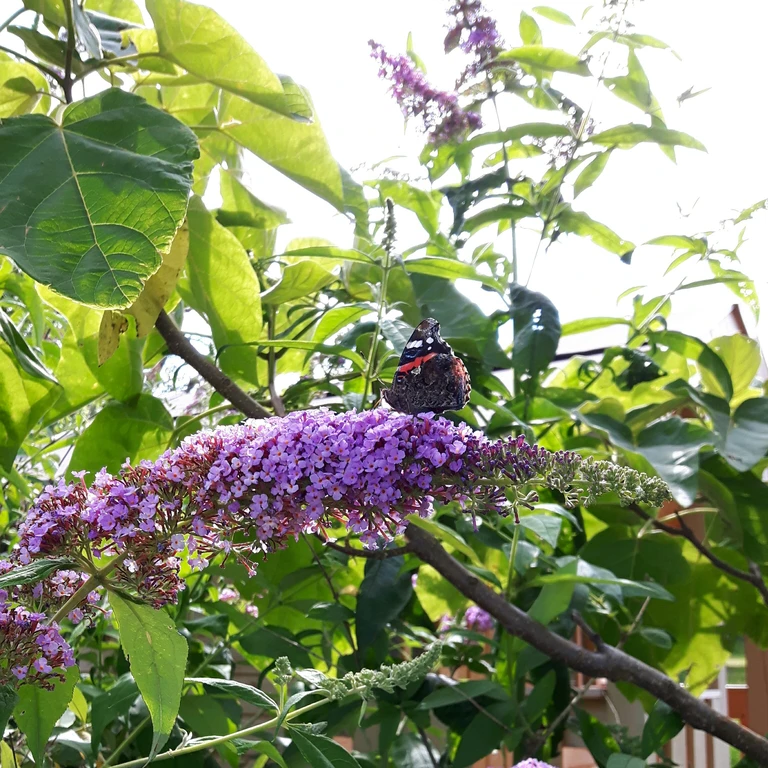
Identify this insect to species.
Vanessa atalanta
